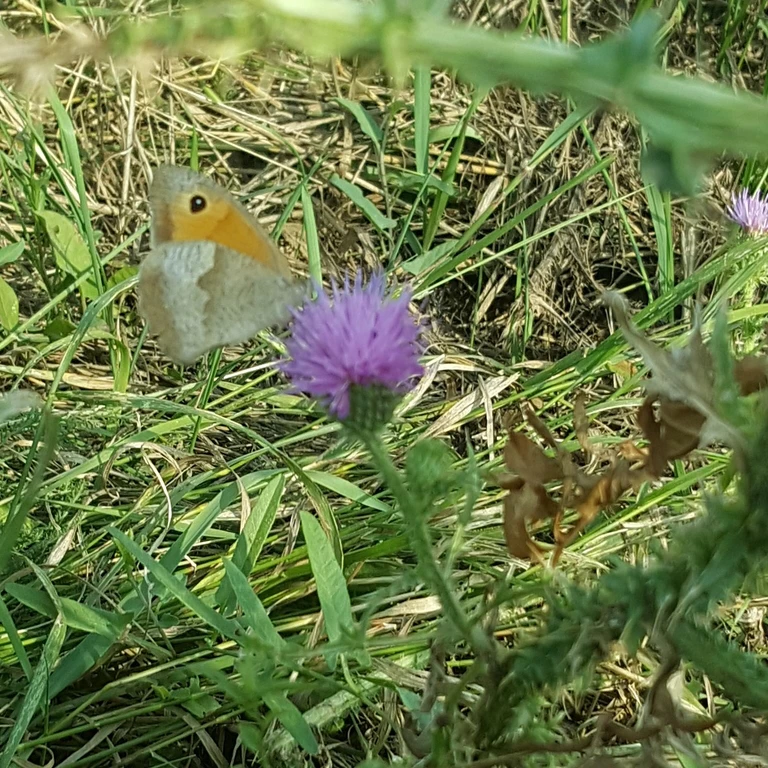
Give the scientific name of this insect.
Maniola jurtina
